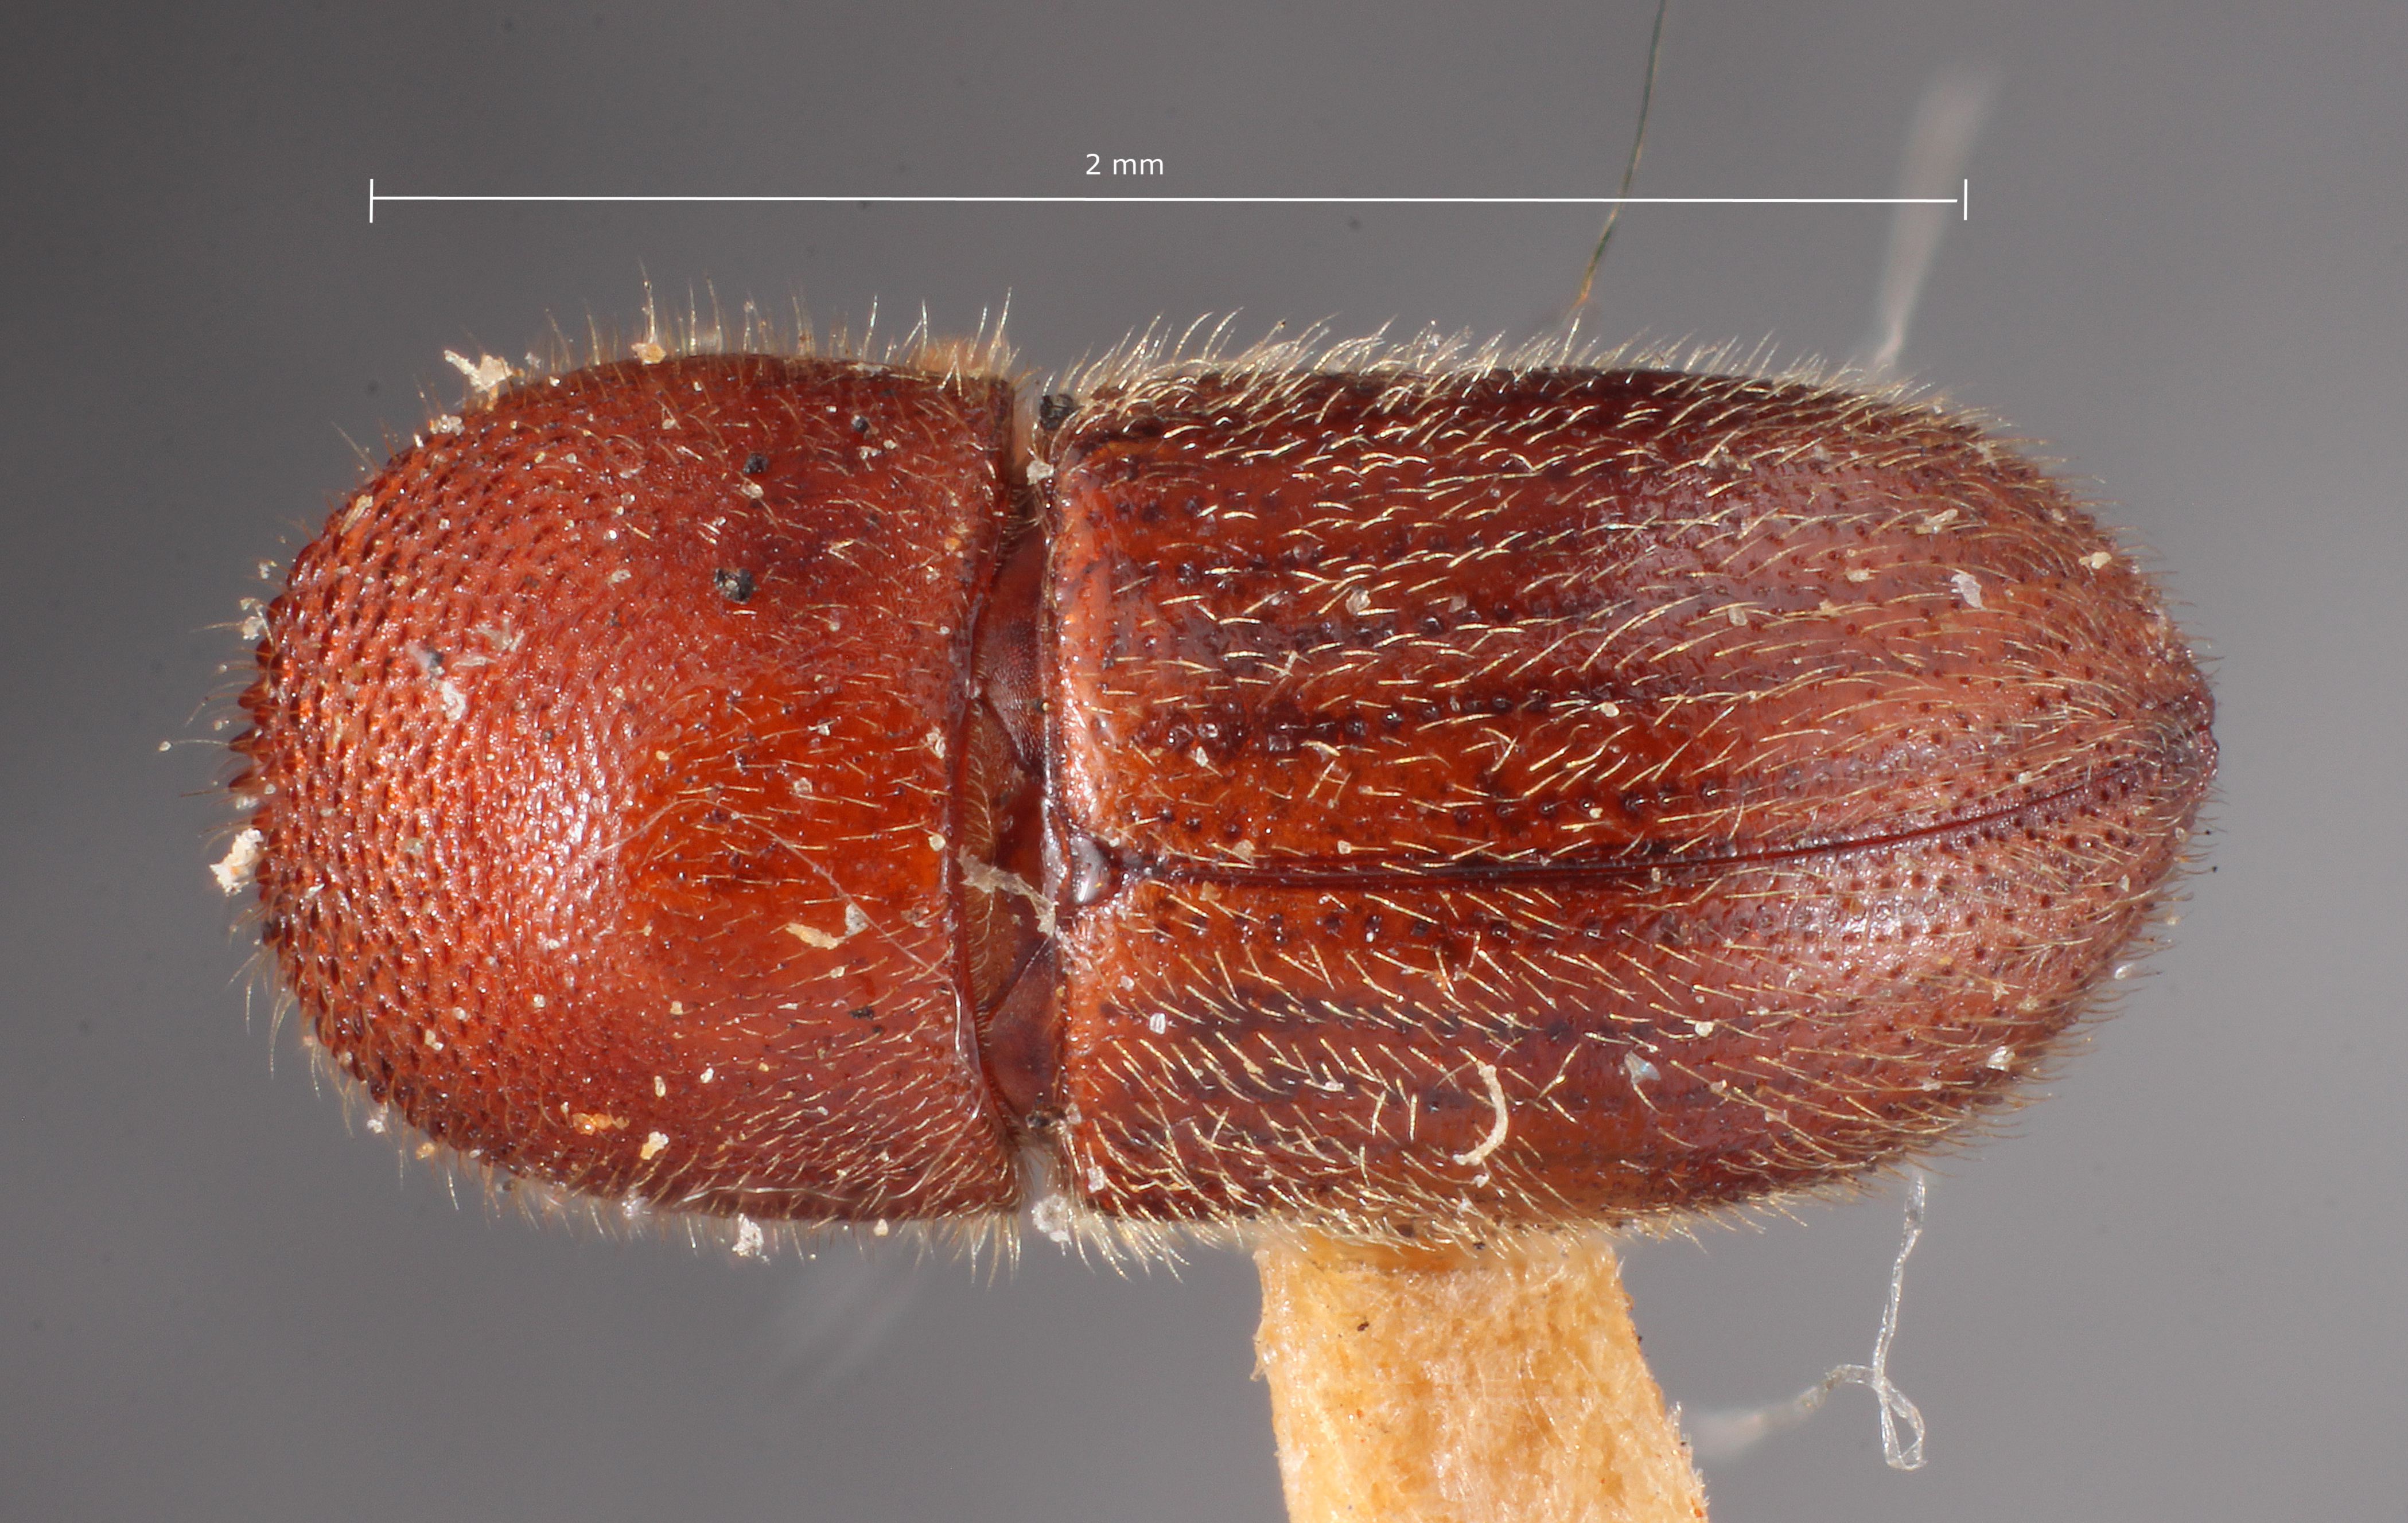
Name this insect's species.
Dryocoetoides guatemalensis
